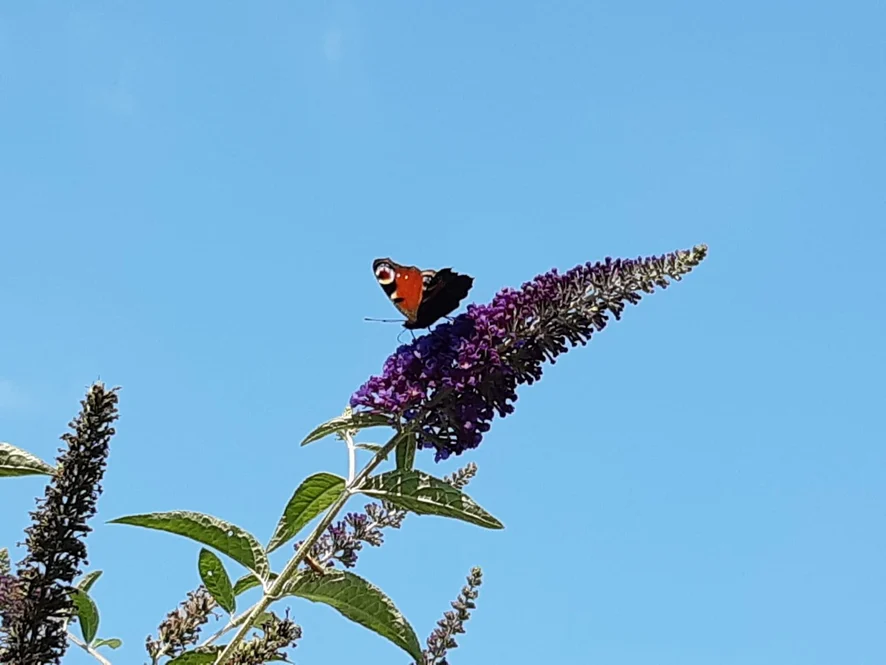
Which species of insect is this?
Aglais io
